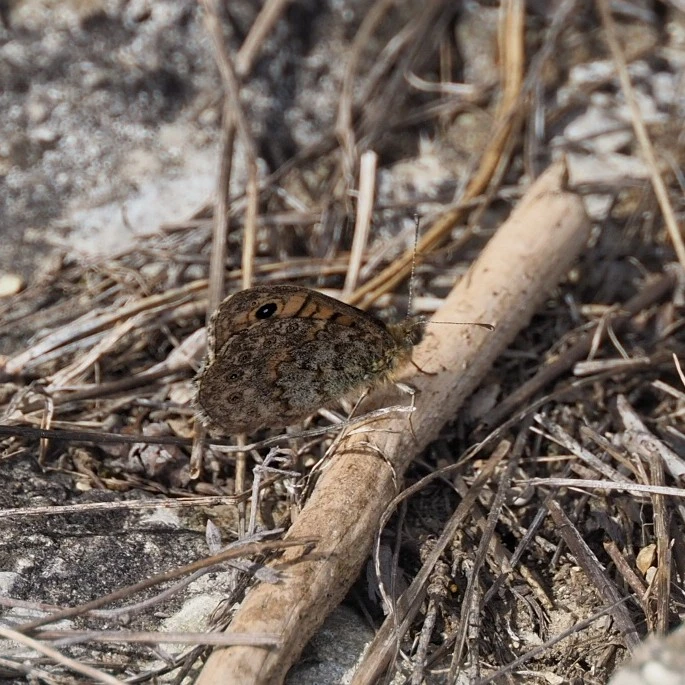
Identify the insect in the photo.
Lasiommata megera (also Pararge megera)
